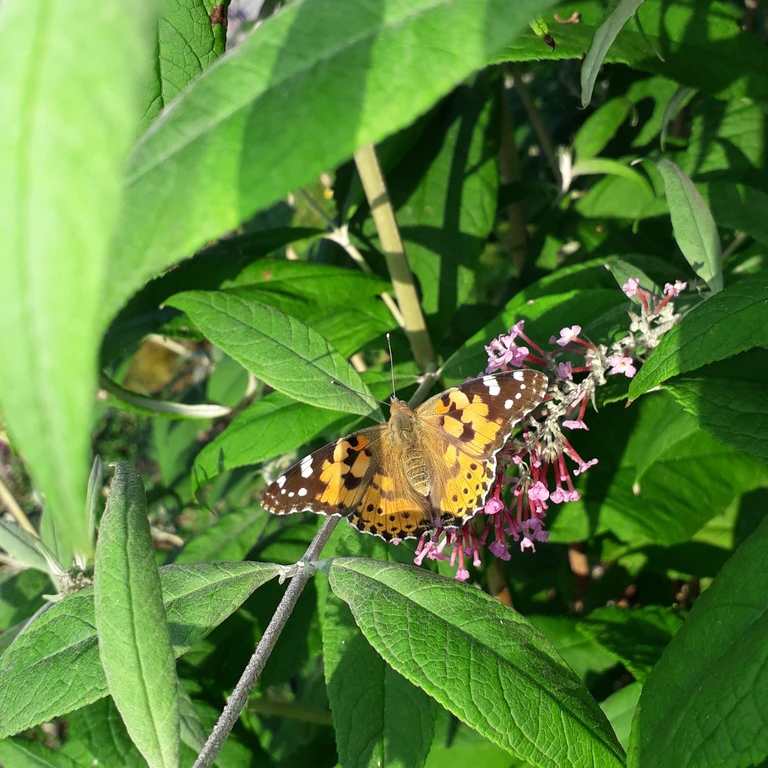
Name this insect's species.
Vanessa cardui
